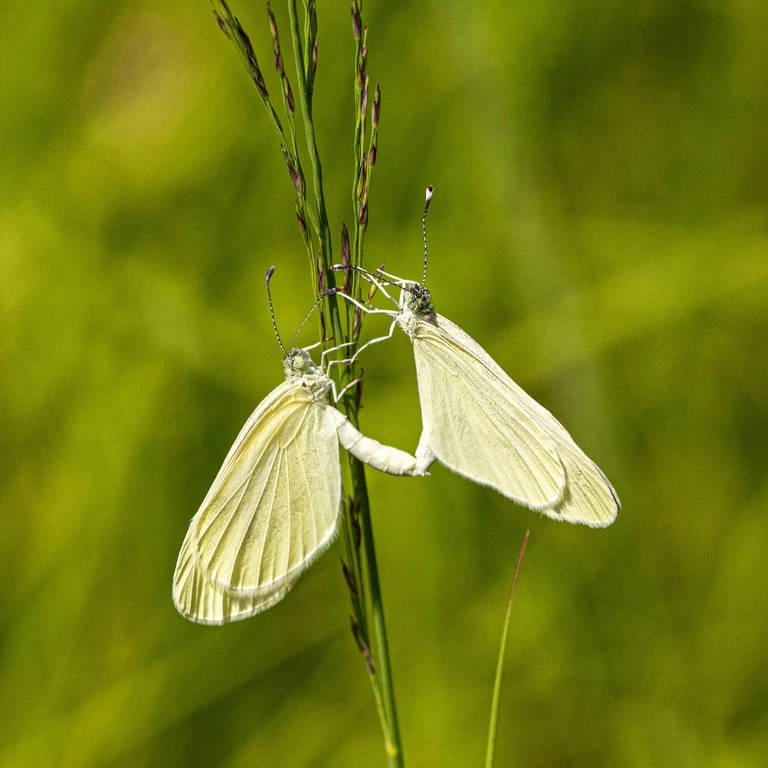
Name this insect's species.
Leptidea sinapis/juvernica
